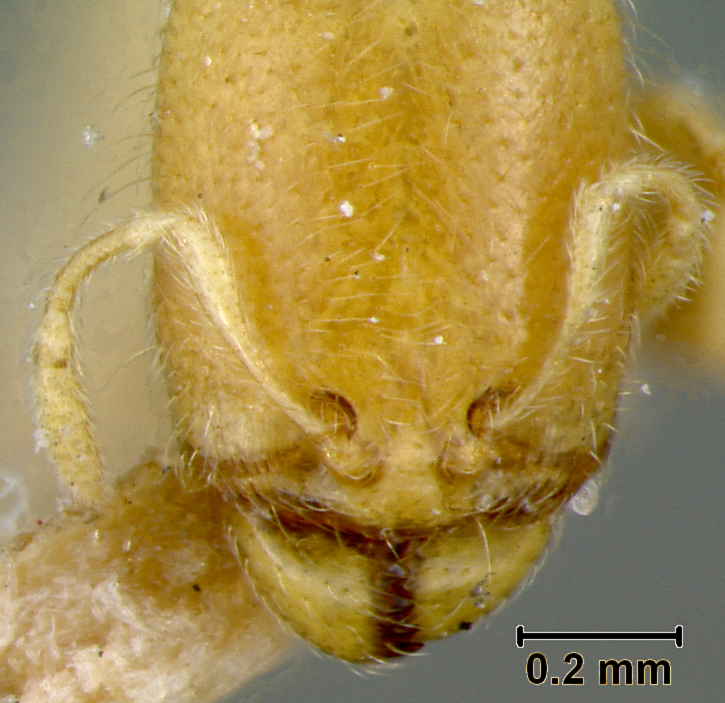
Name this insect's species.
Oligomyrmex capreolus
